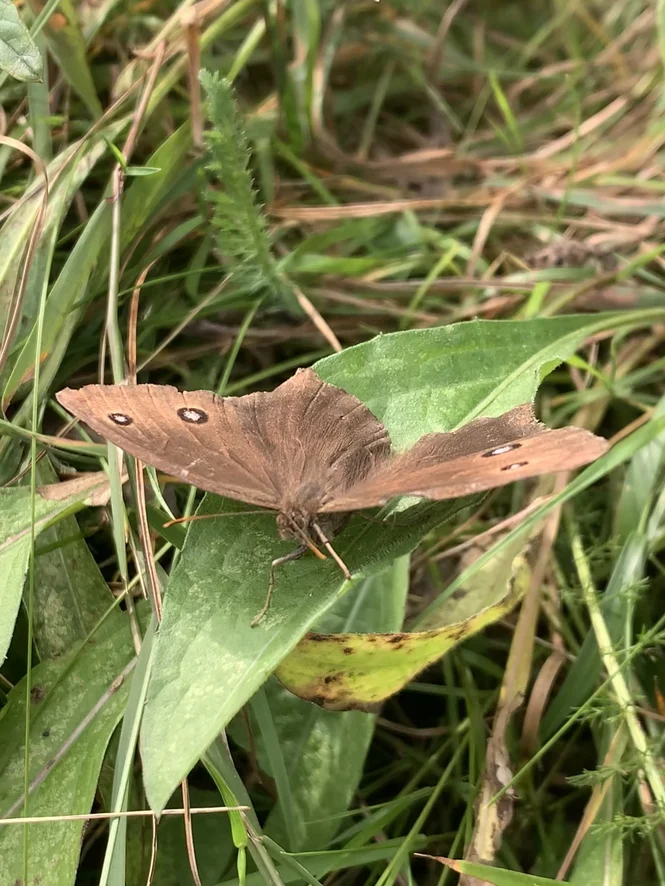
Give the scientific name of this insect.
Minois dryas
